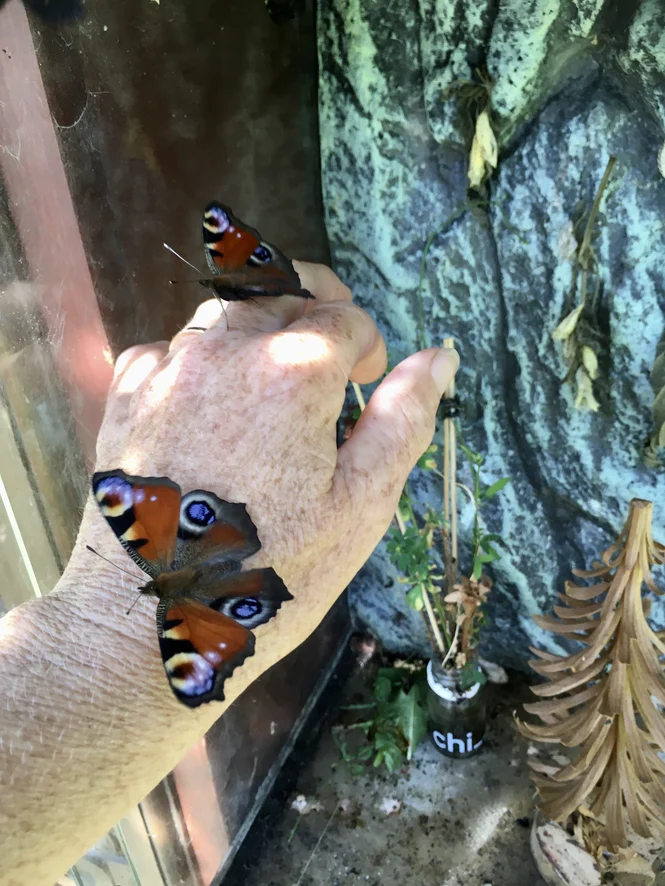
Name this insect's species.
Aglais io
